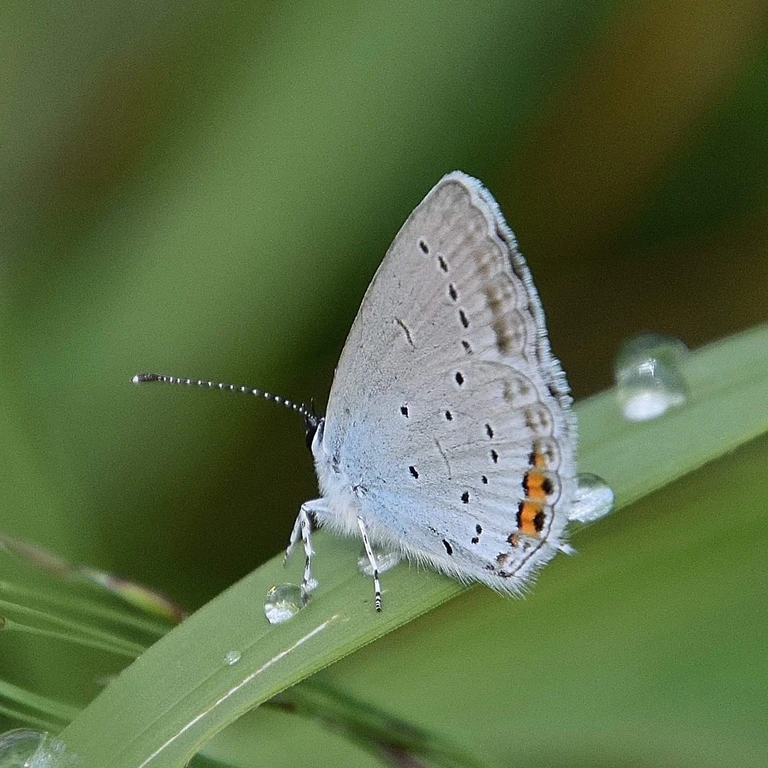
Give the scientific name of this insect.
Cupido argiades (also Elkalyce argiades)
